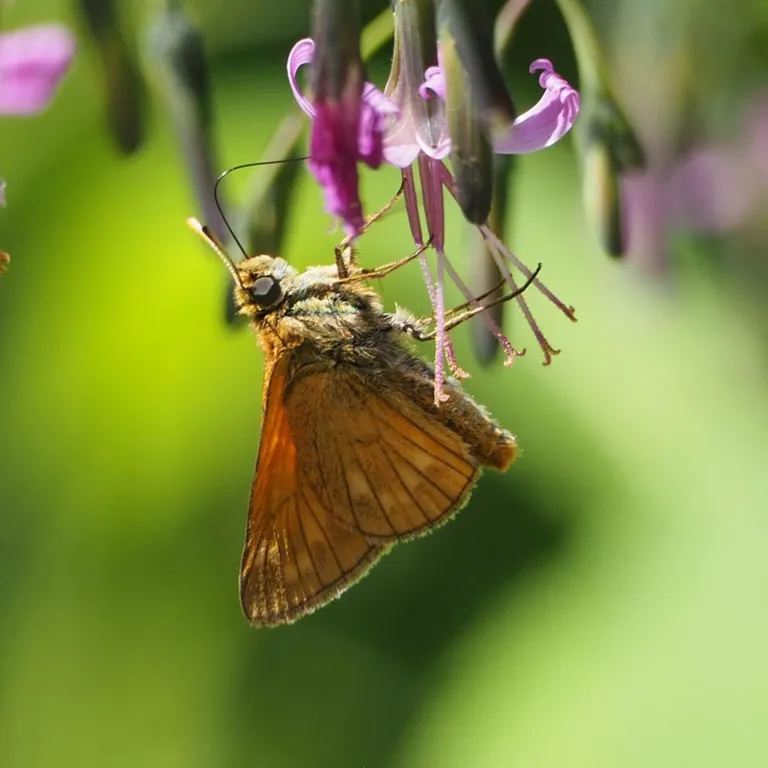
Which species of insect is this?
Ochlodes sylvanus (also Ochlodes venata)
